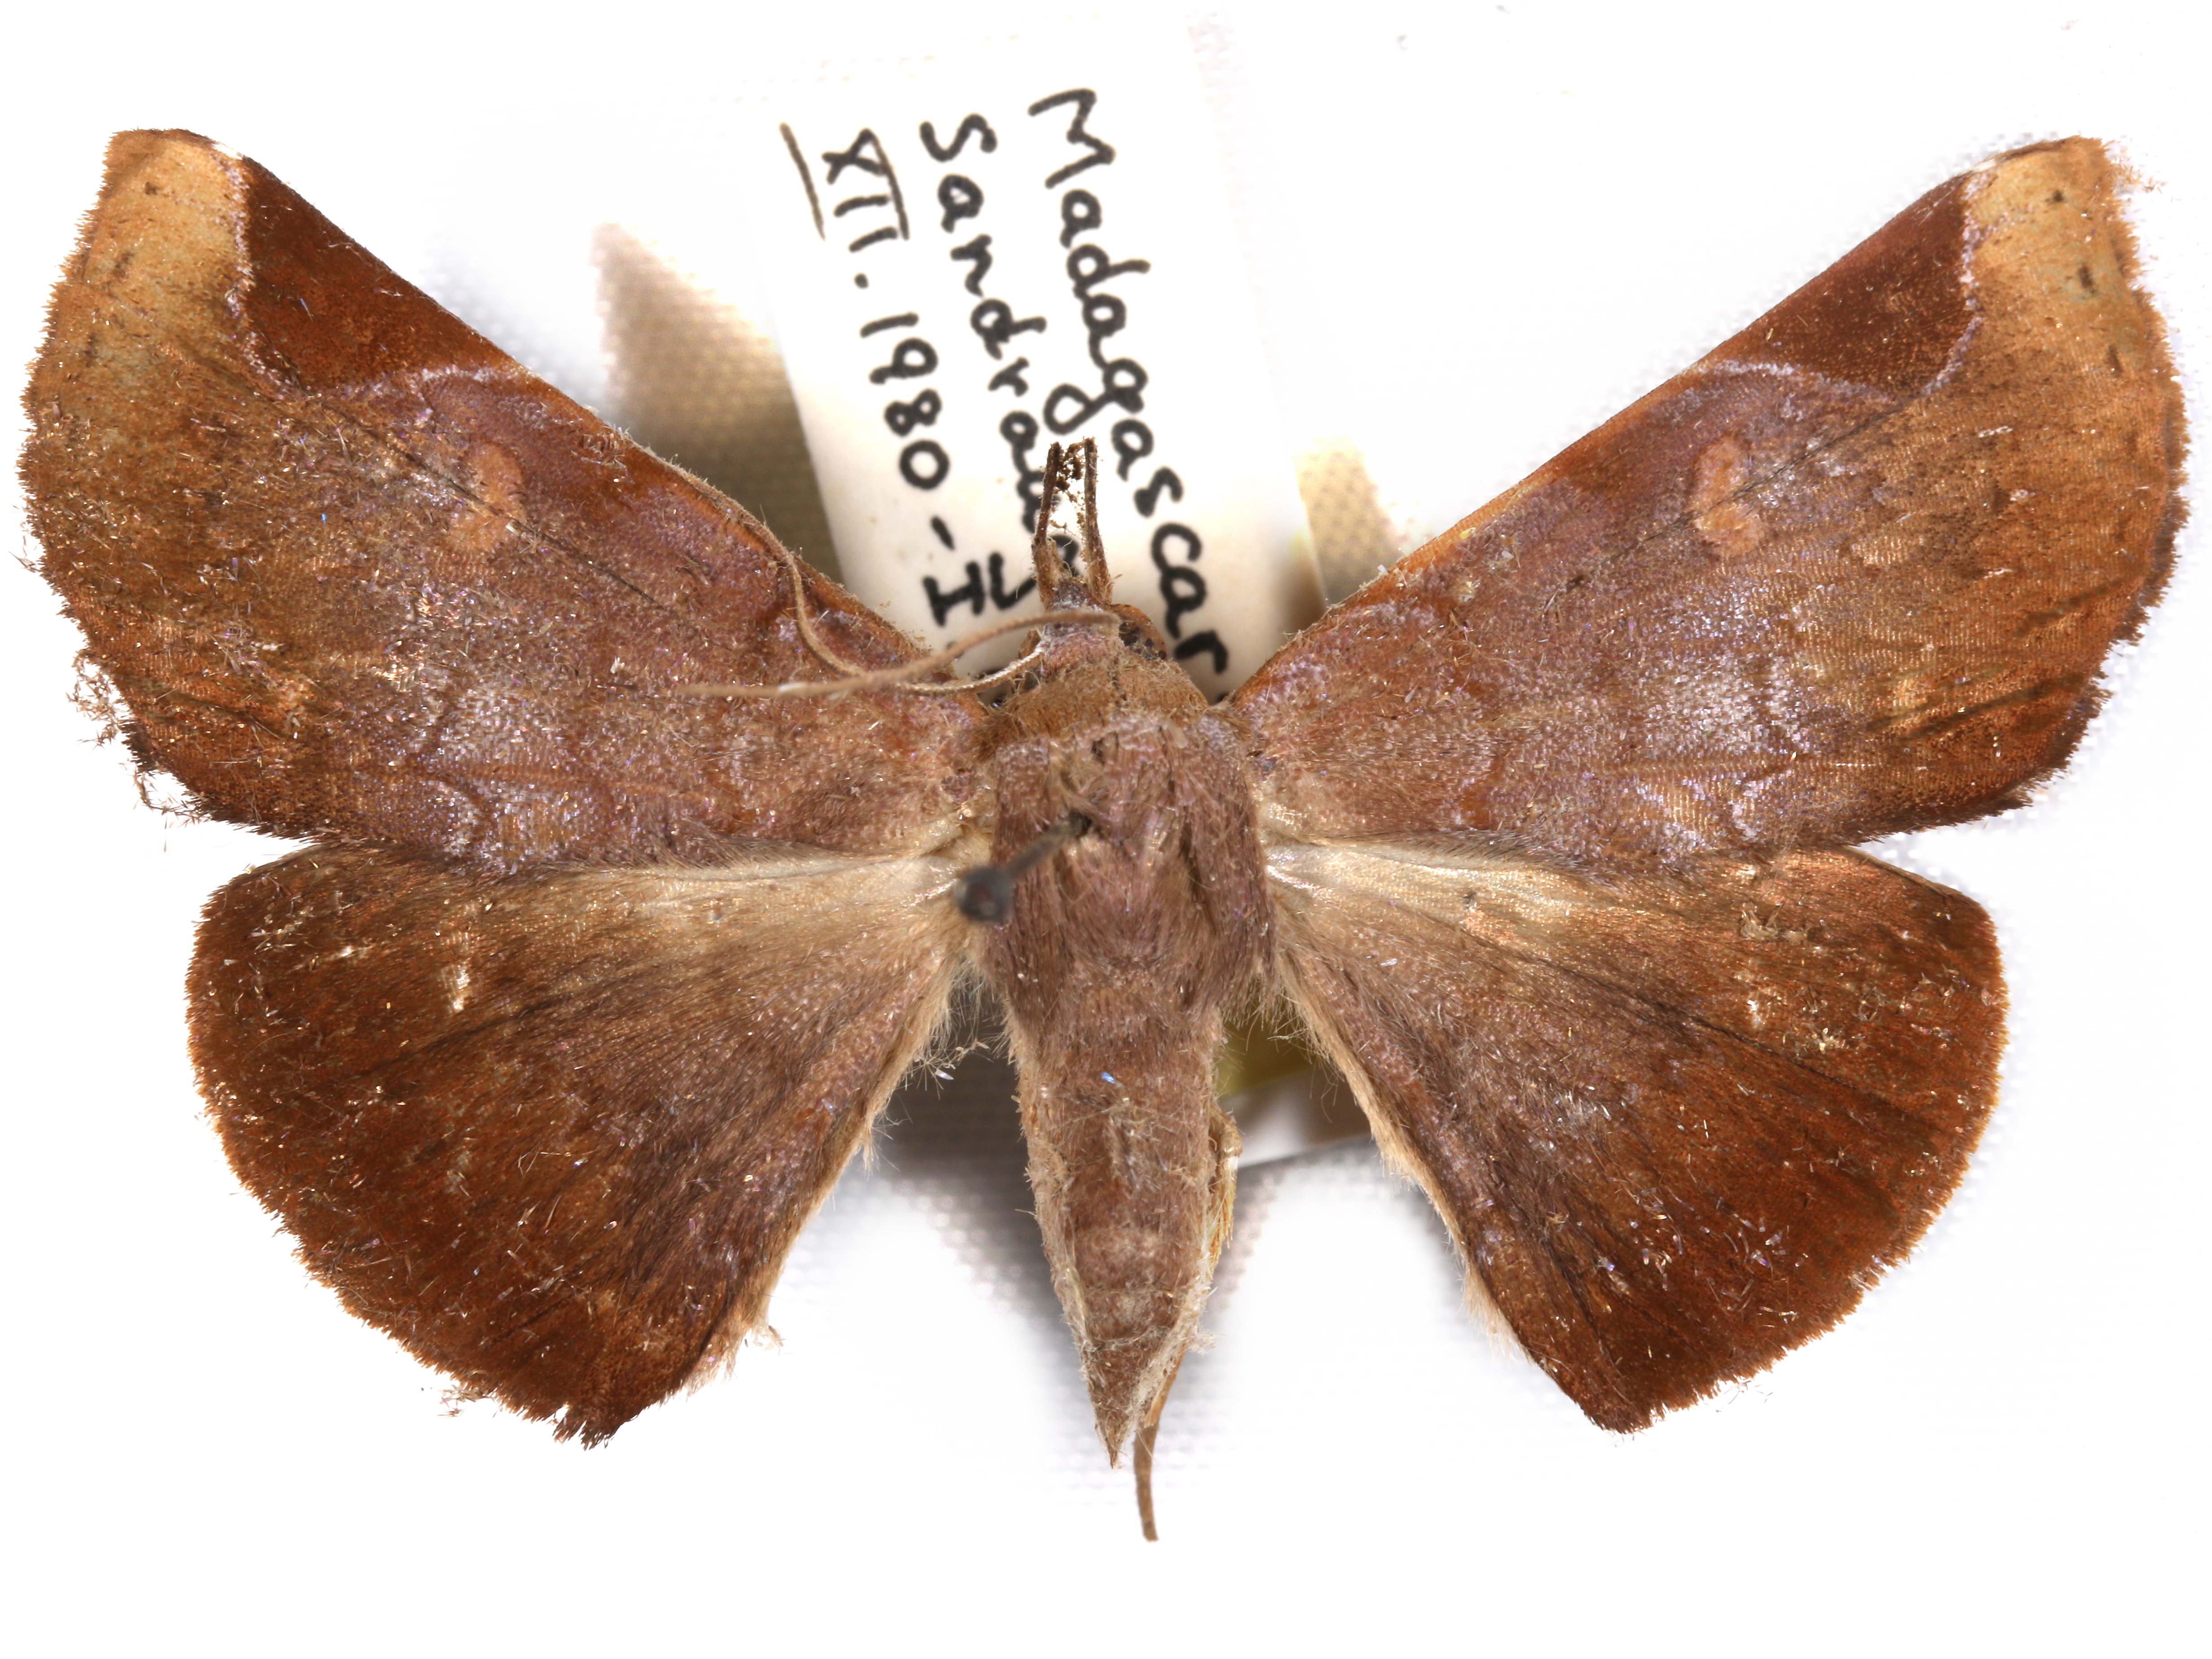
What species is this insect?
Mecodinops anceps
